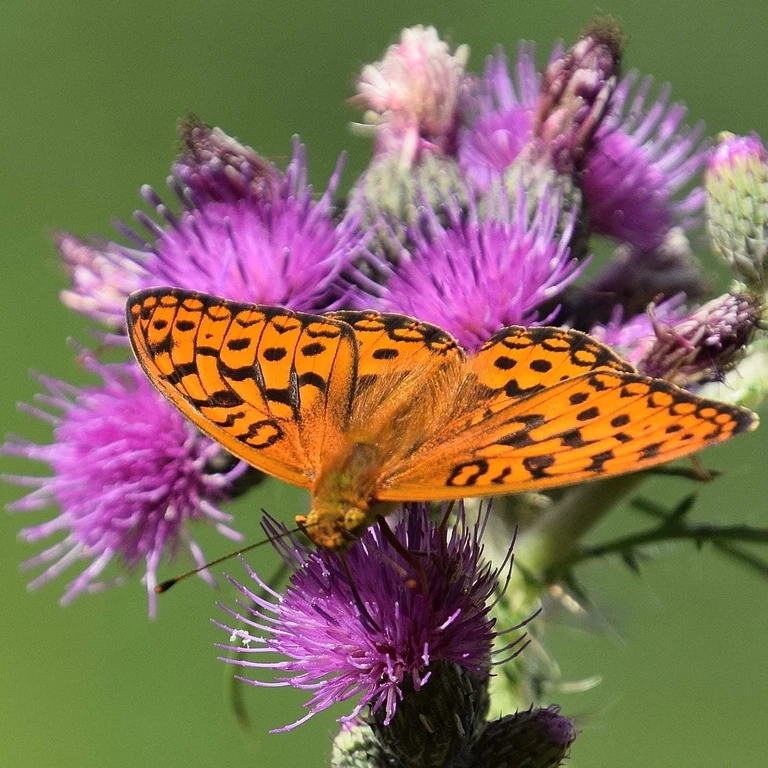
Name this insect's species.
Fabriciana adippe
